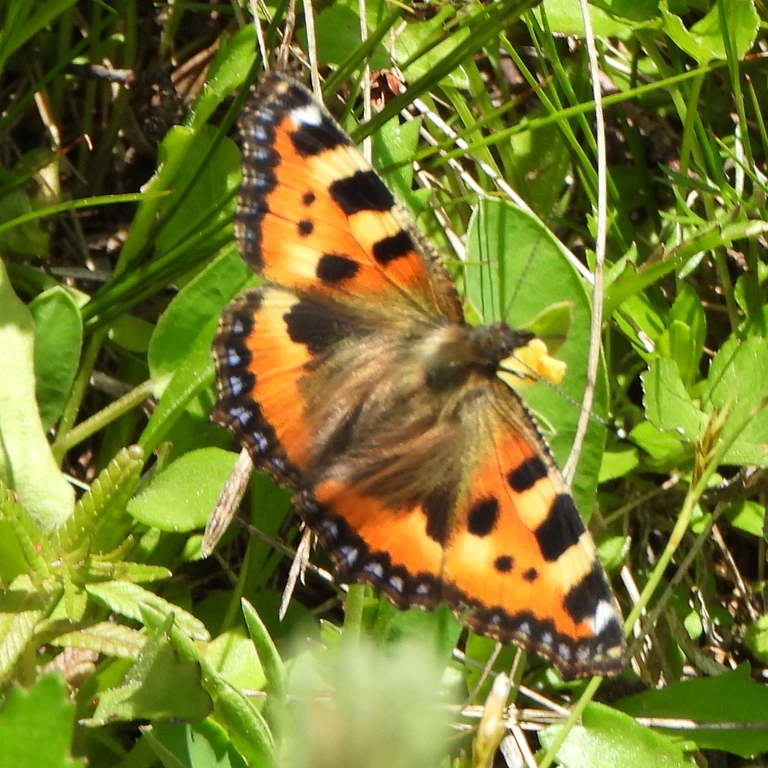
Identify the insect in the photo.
Aglais urticae
